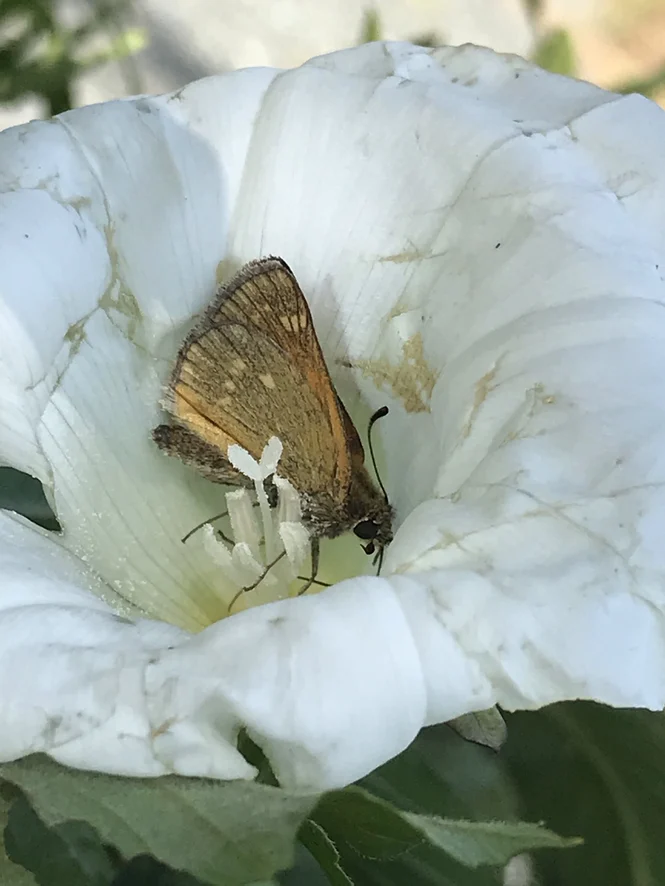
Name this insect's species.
Ochlodes sylvanus (also Ochlodes venata)
